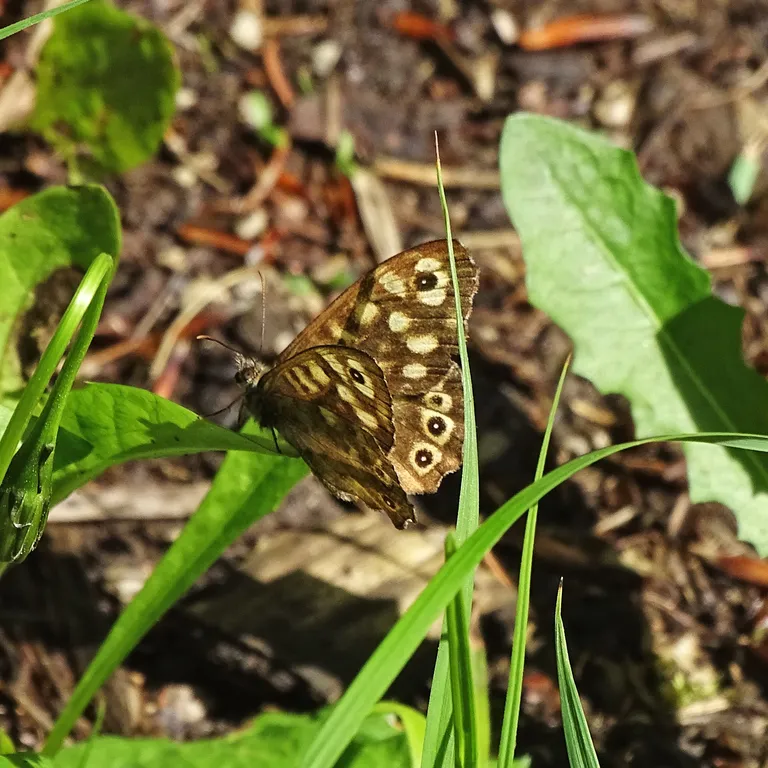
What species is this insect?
Pararge aegeria
